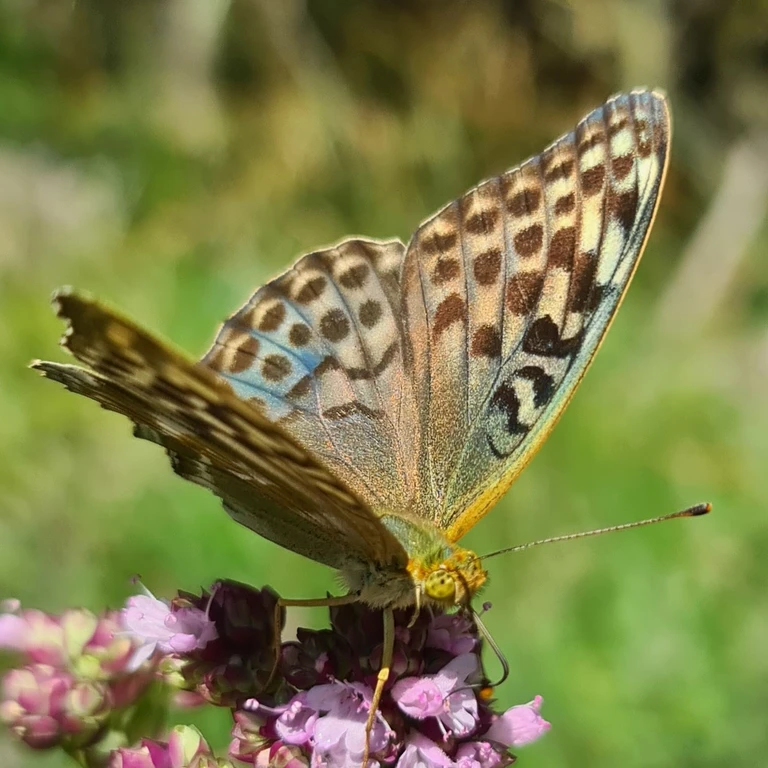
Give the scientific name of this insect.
Argynnis paphia
